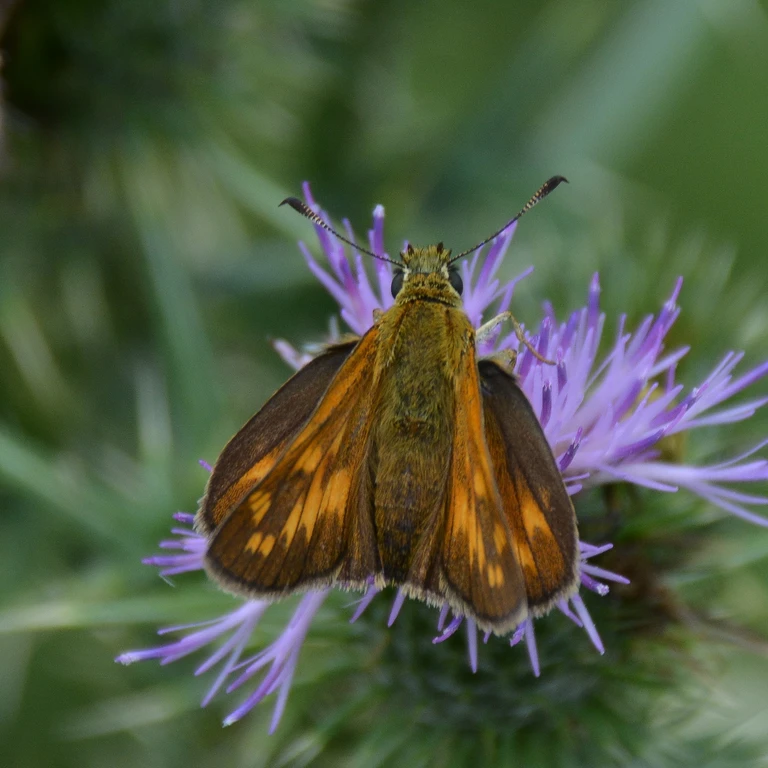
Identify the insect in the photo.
Ochlodes sylvanus (also Ochlodes venata)
